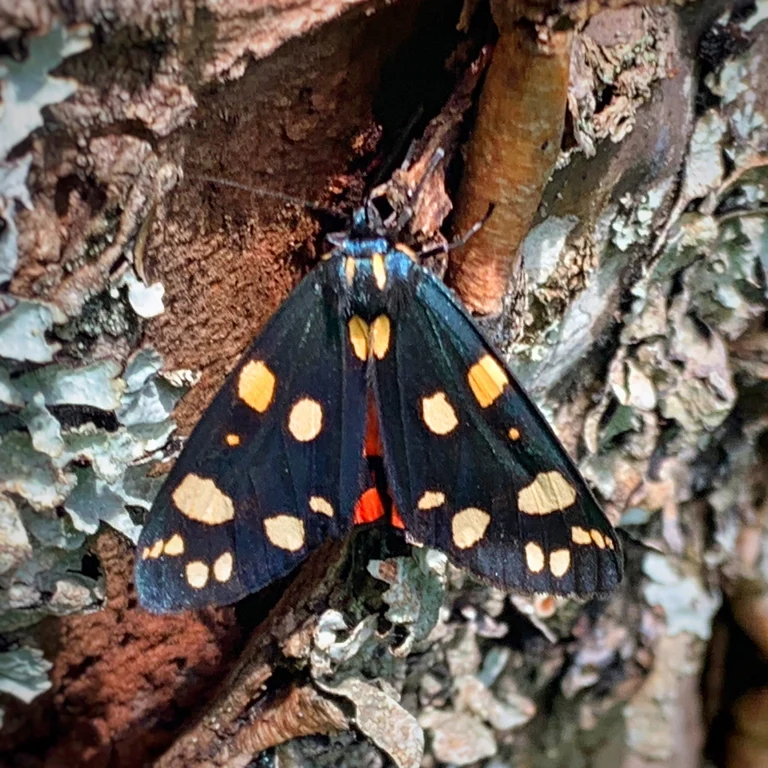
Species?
Callimorpha dominula
